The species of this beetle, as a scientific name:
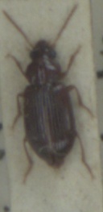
Bradycellus harpalinus
